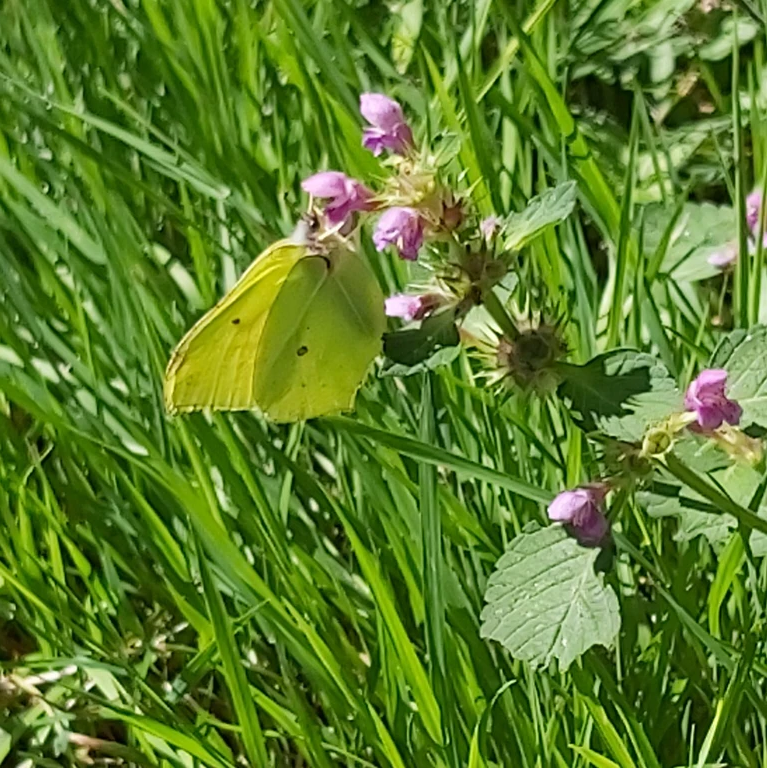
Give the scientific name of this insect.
Gonepteryx rhamni
